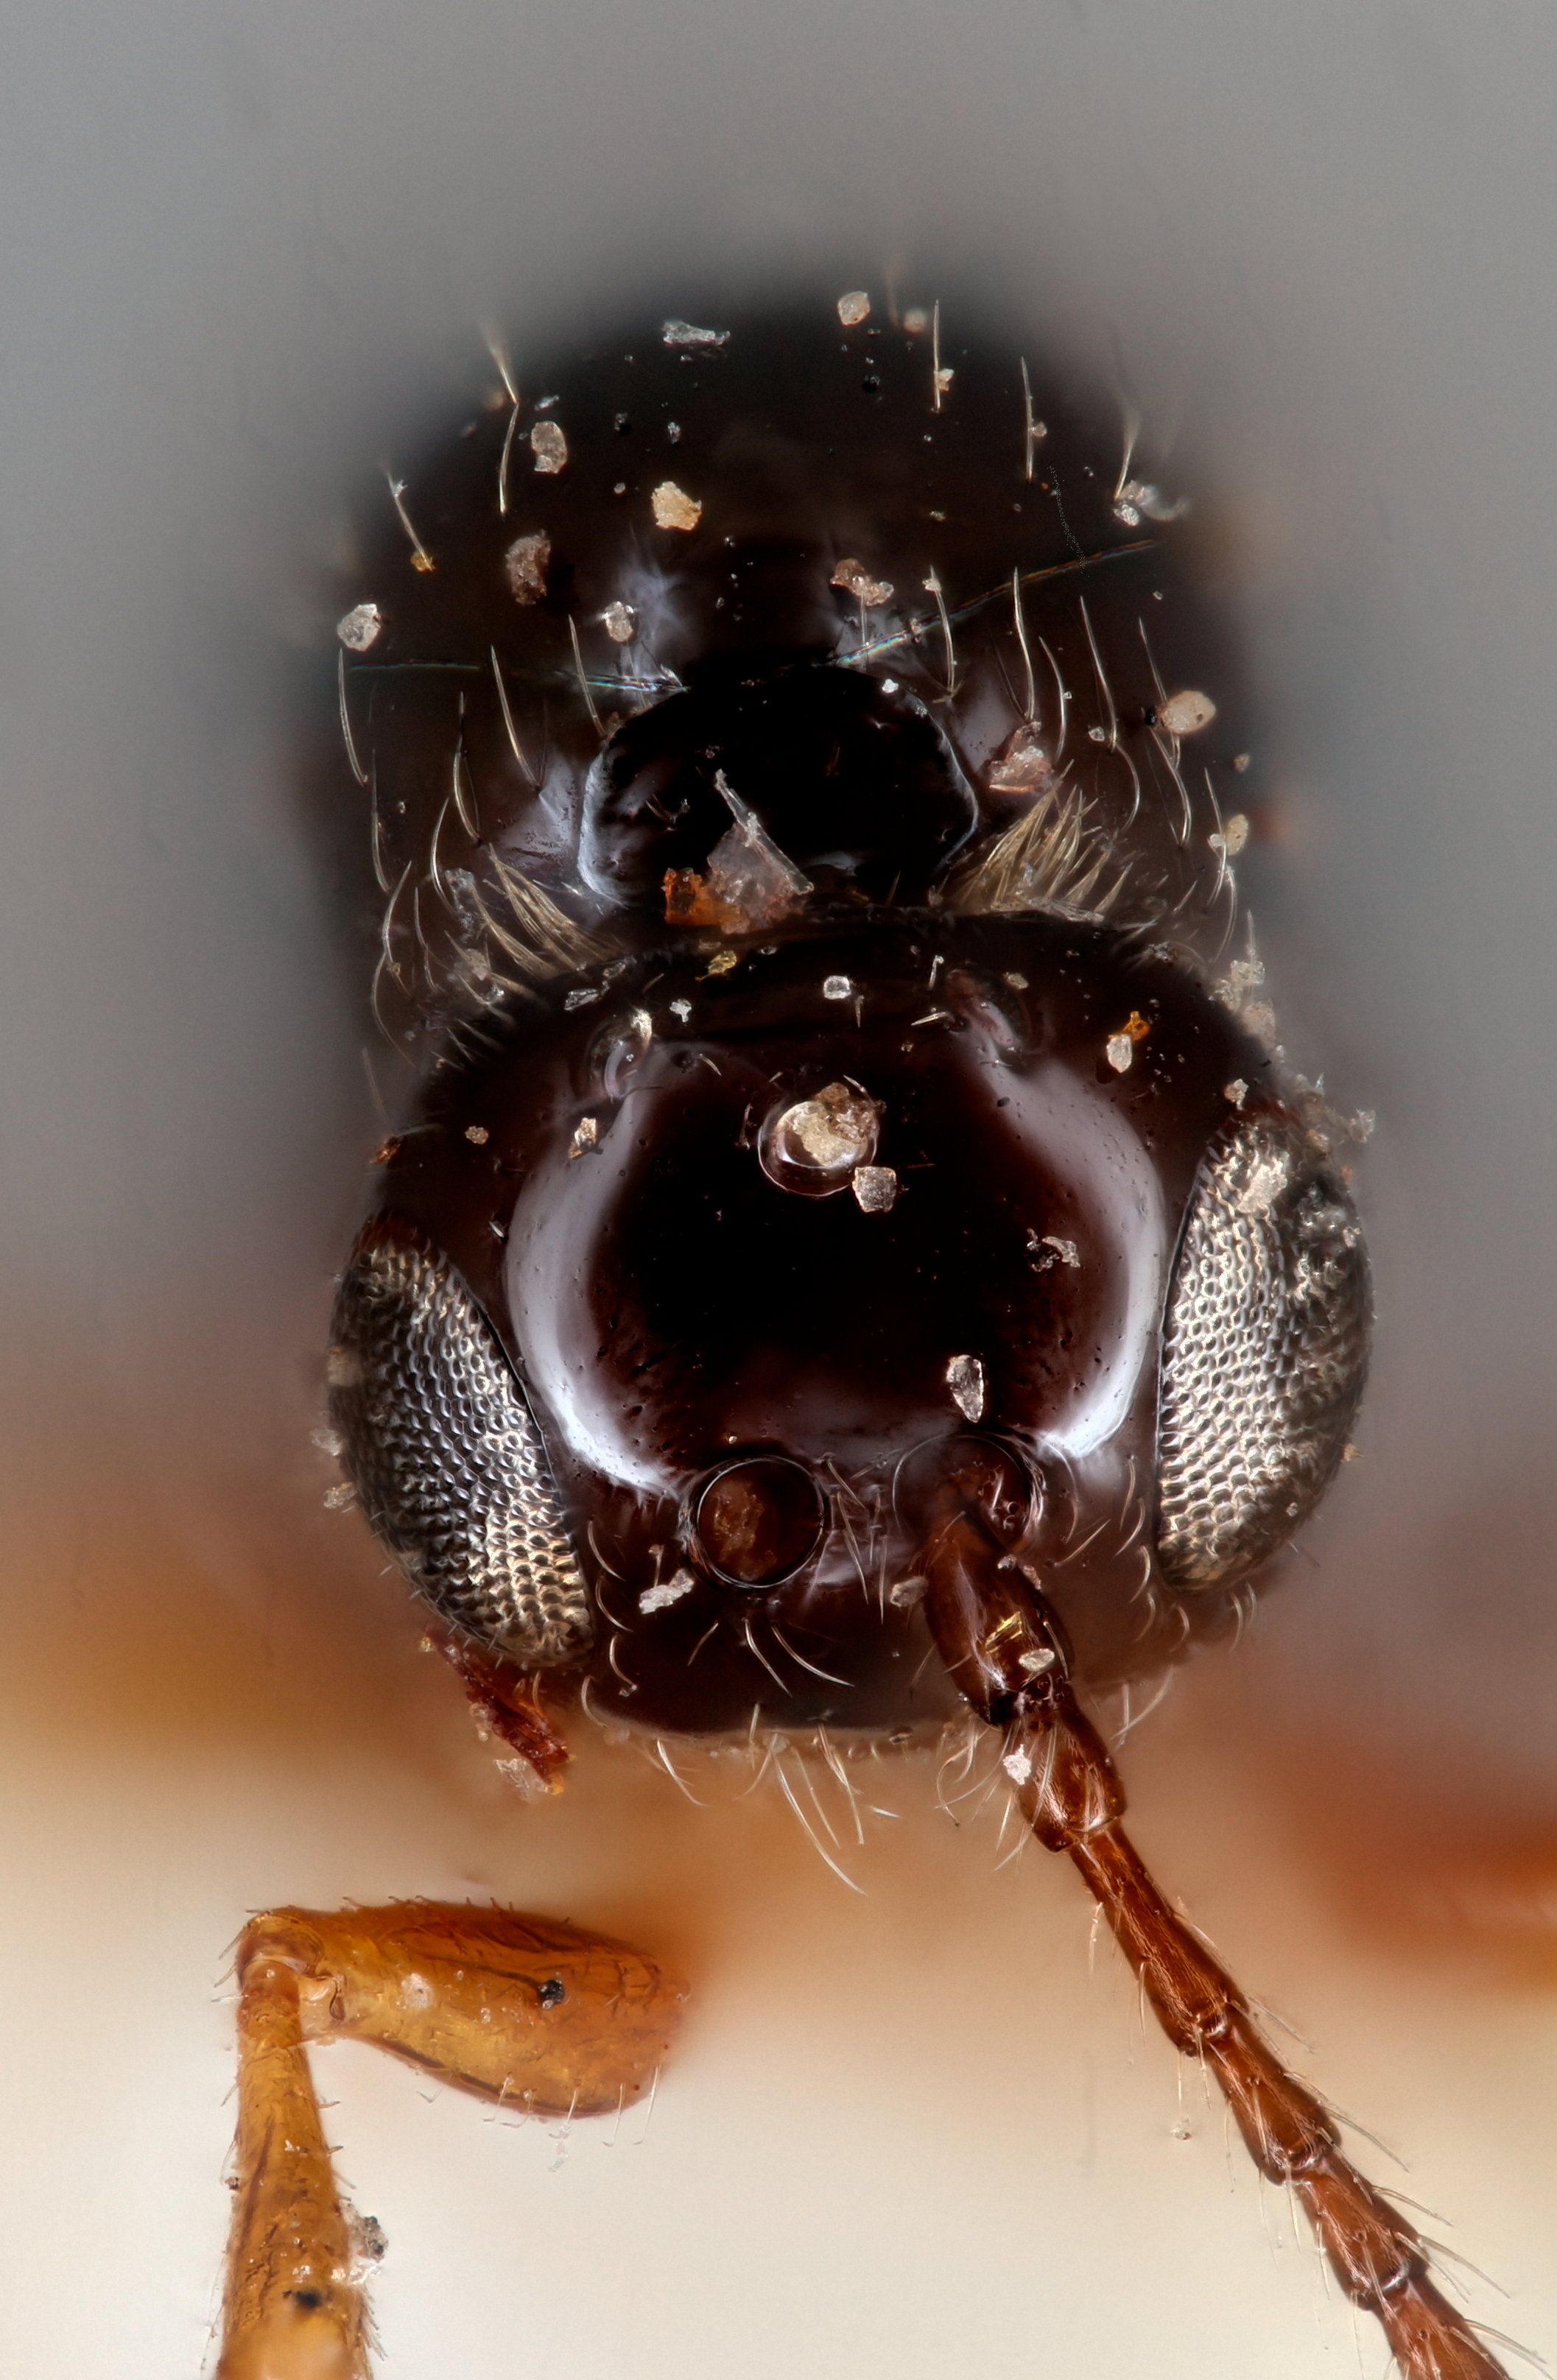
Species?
Hexaplasta websteri
